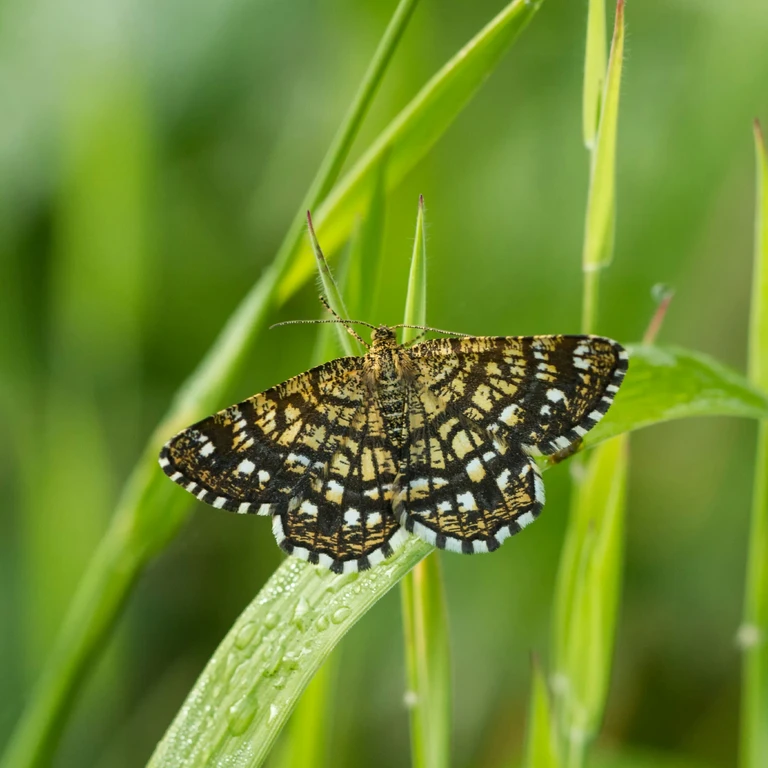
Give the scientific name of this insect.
Chiasmia clathrata
